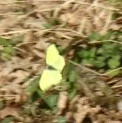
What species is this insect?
Gonepteryx rhamni
